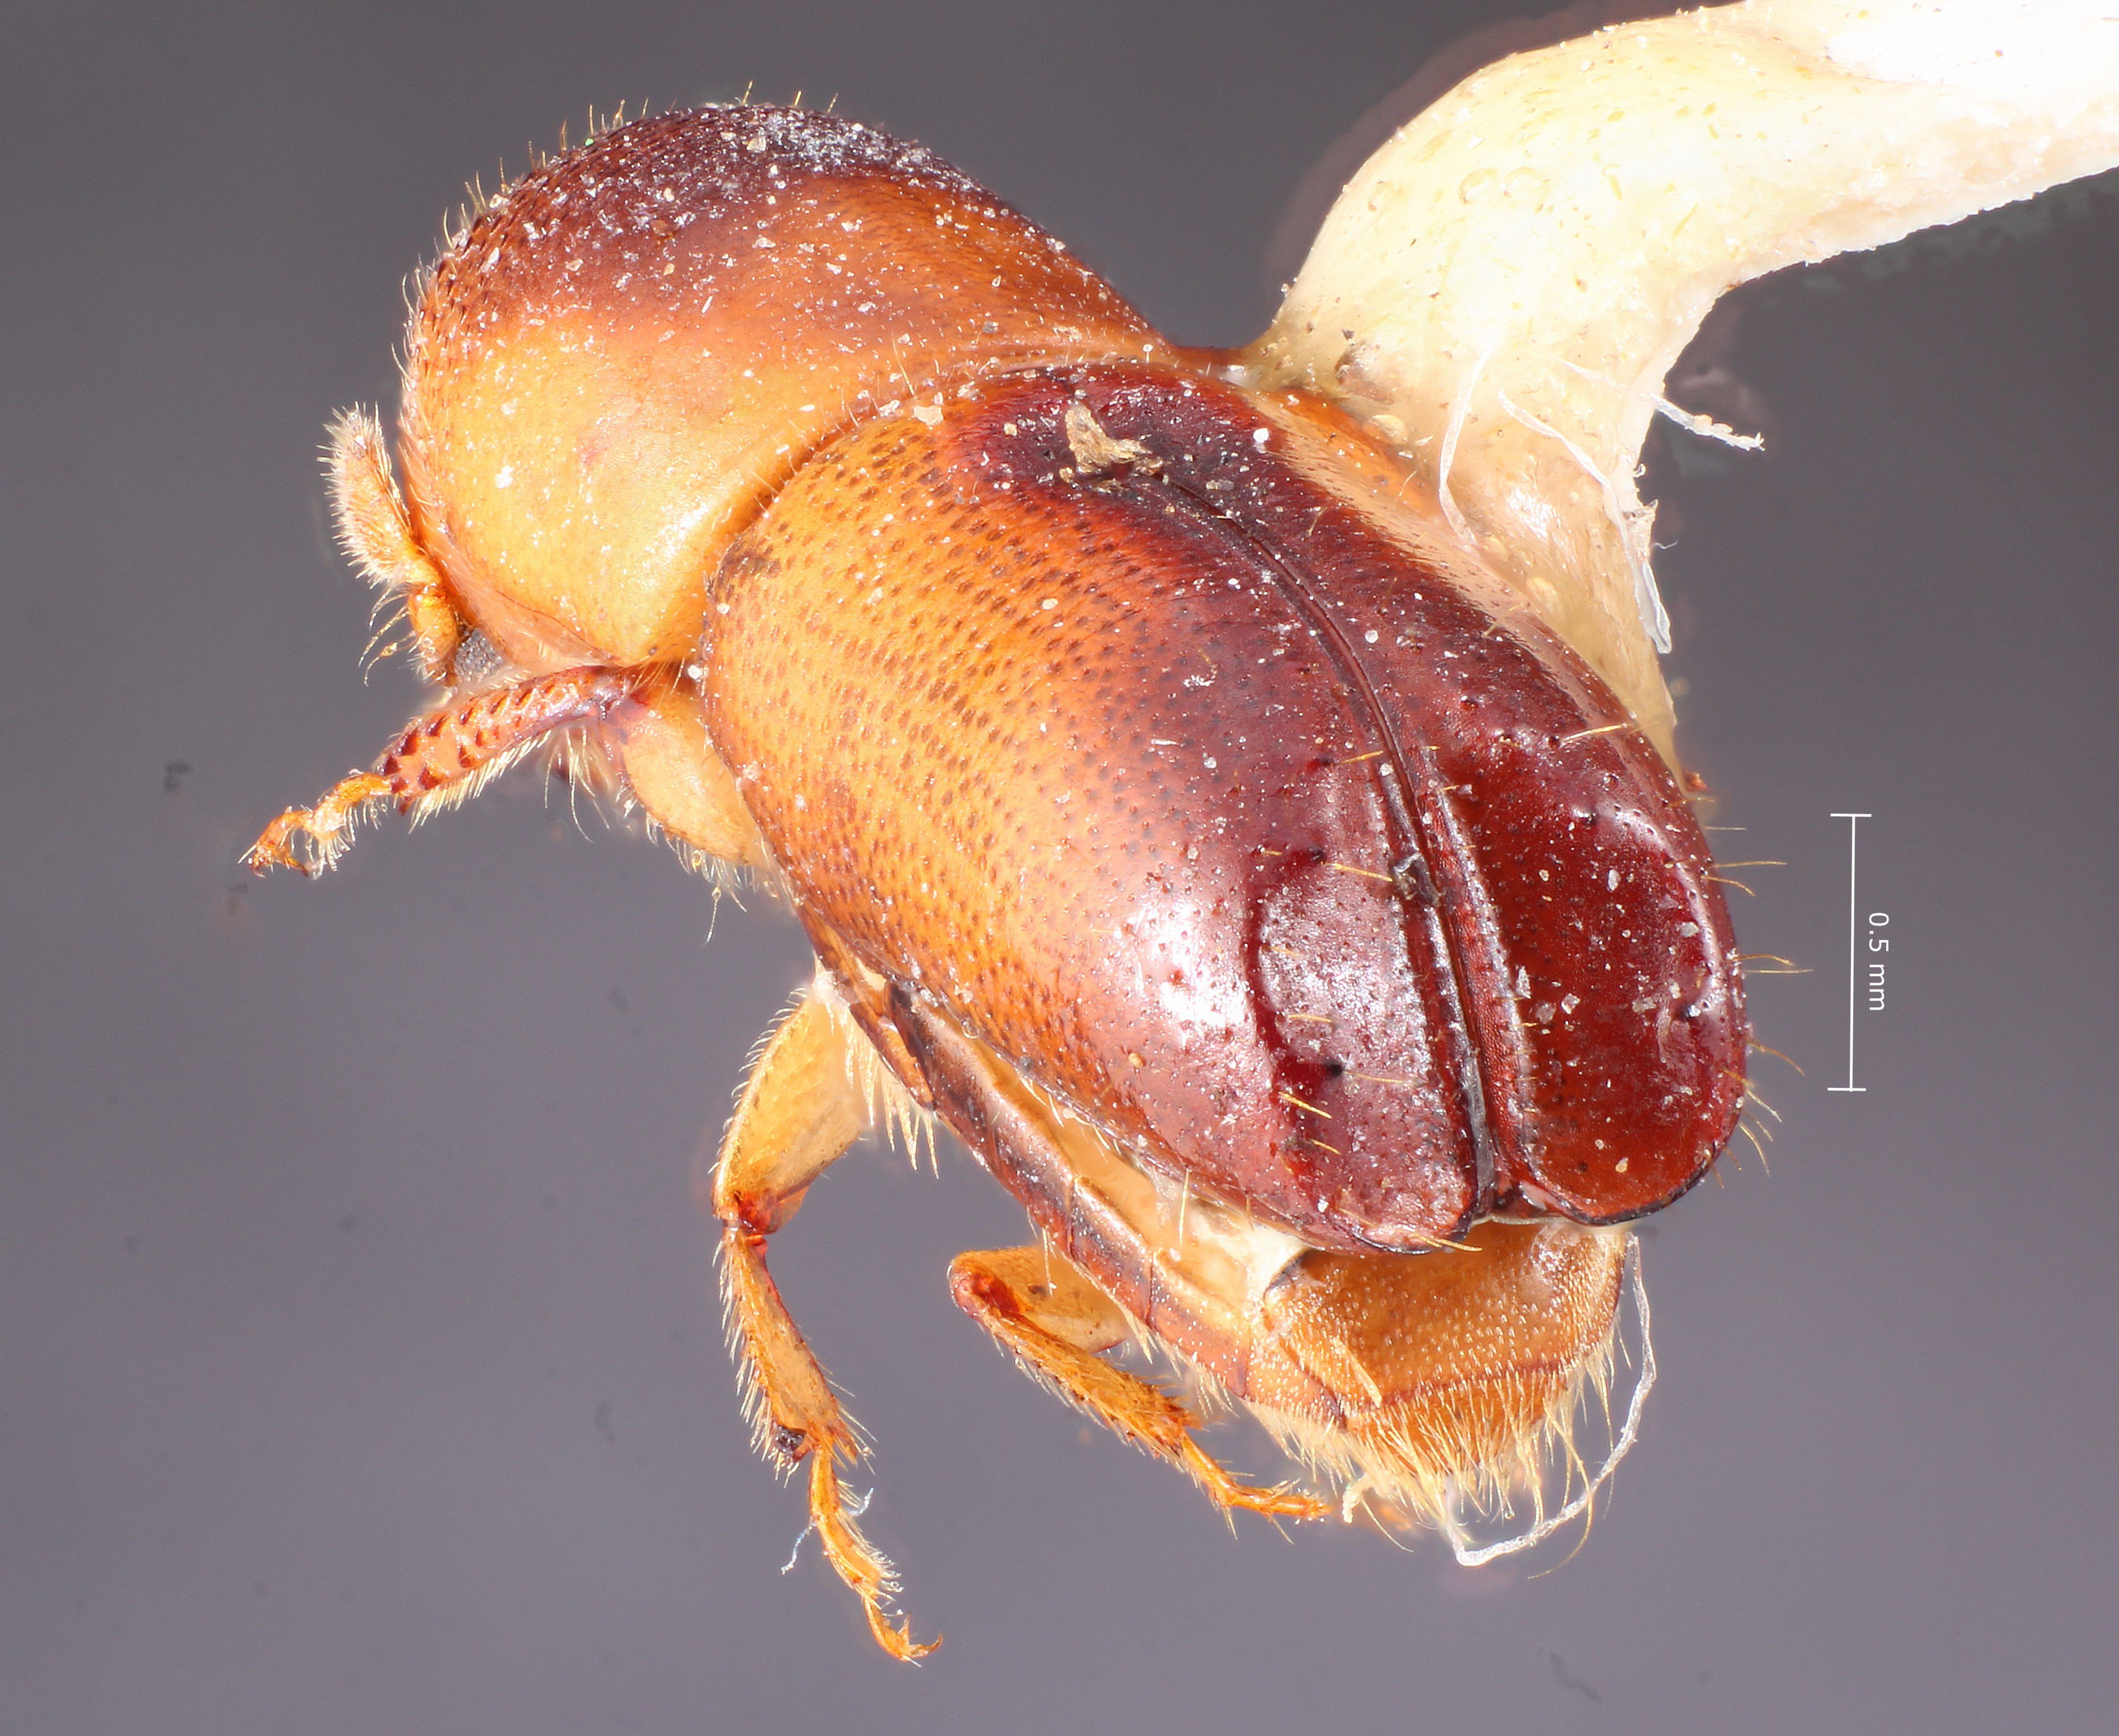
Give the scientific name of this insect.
Monarthrum sulcatum
